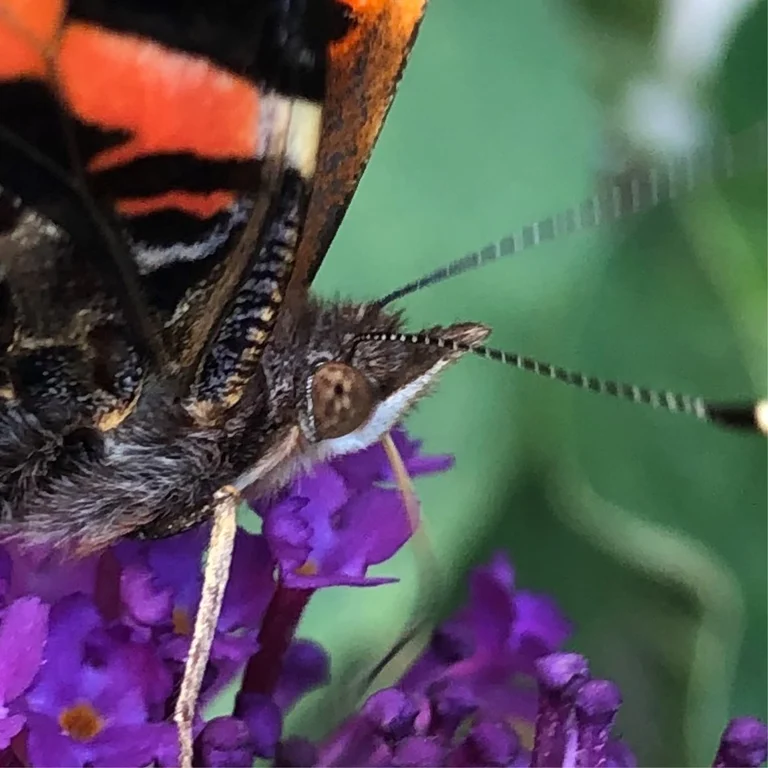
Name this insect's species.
Vanessa atalanta
